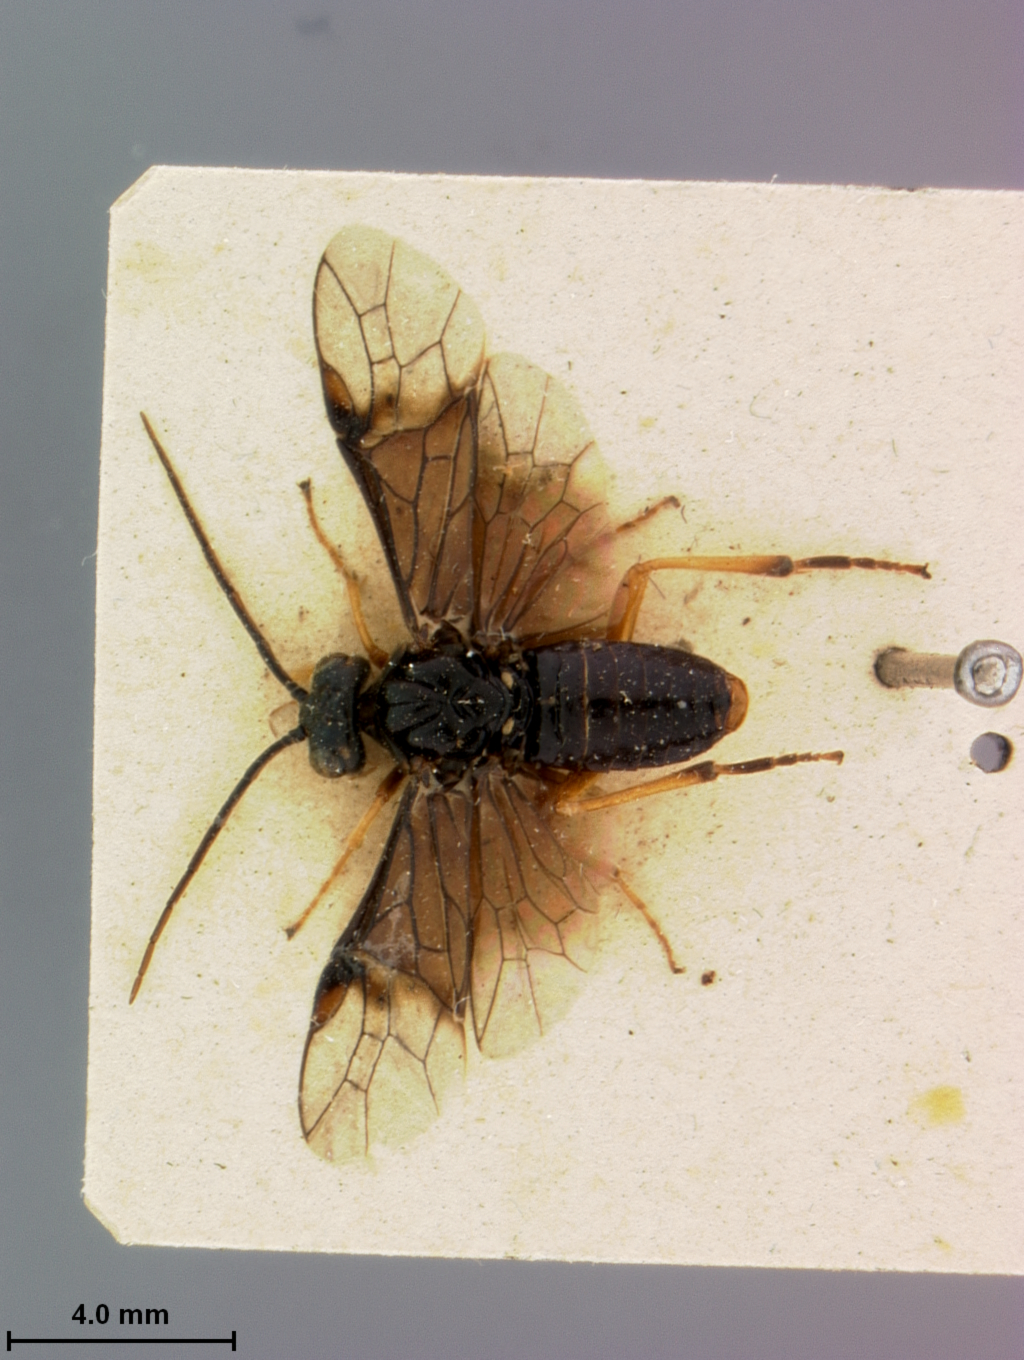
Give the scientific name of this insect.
Pteronus japonicus
